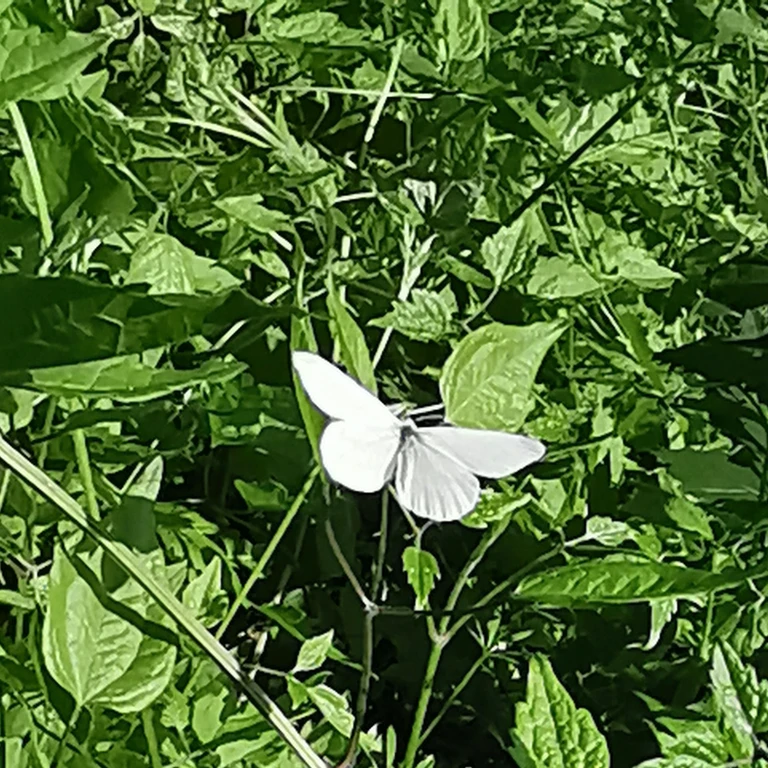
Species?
Leptidea sinapis/juvernica
